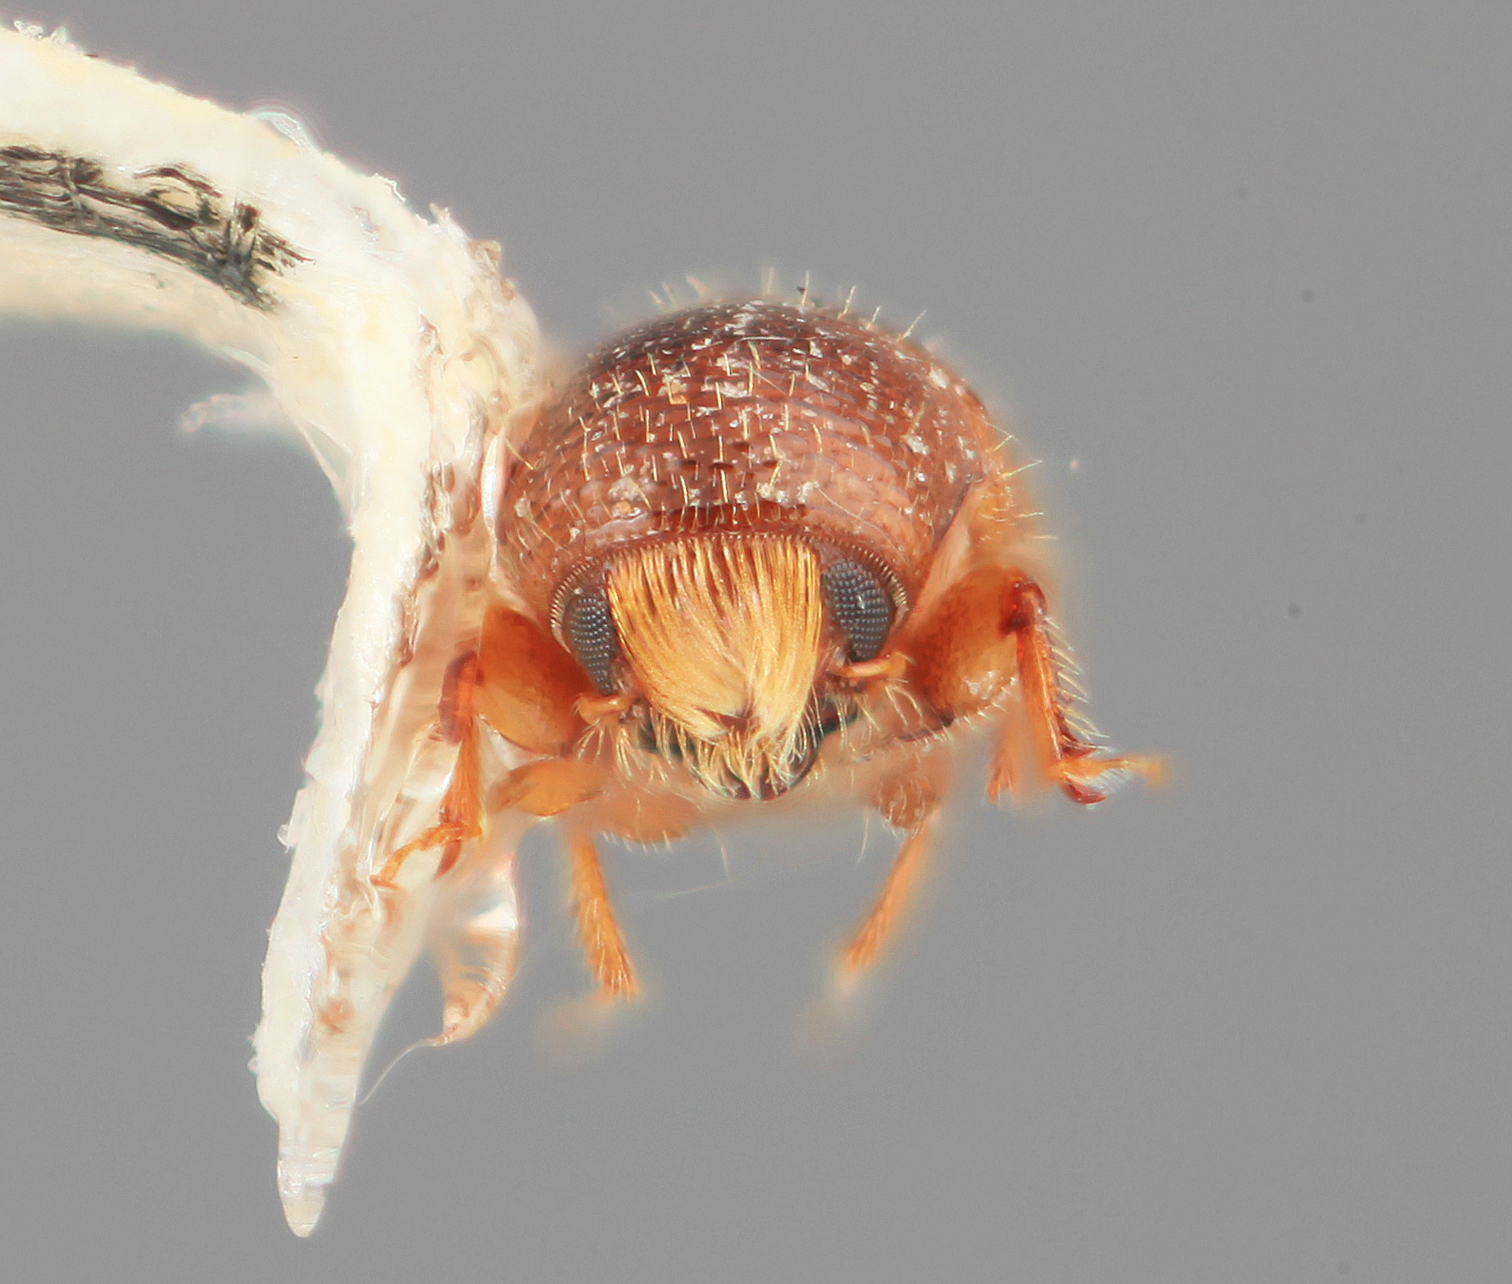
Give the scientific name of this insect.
Scolytodes pilifer
